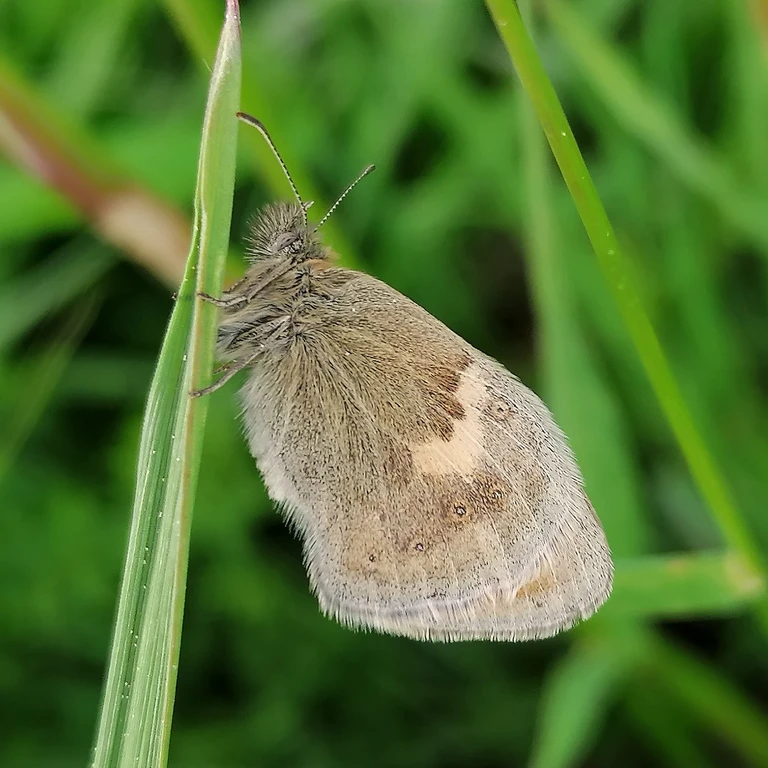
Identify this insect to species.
Coenonympha pamphilus
